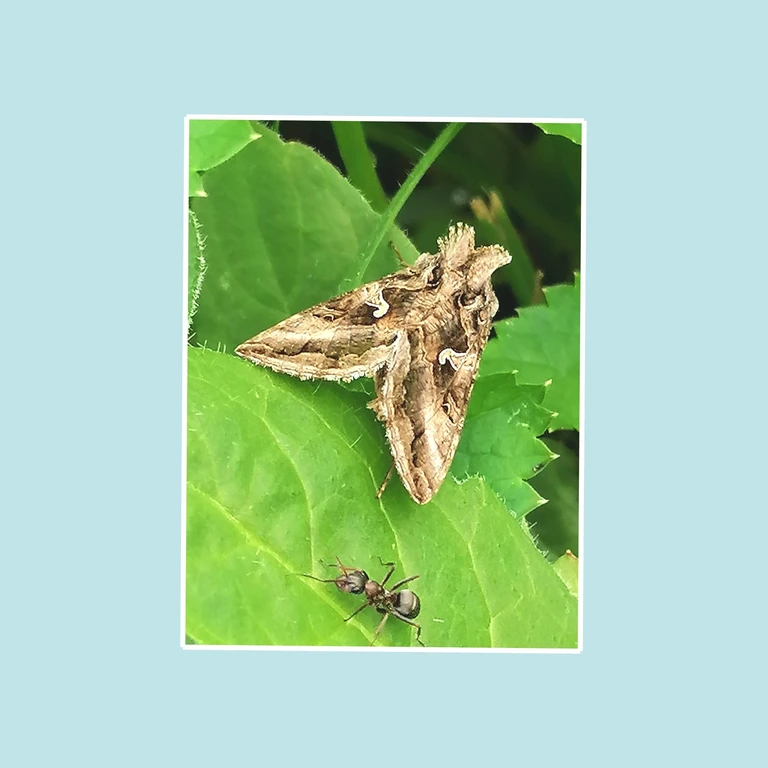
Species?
Autographa gamma
